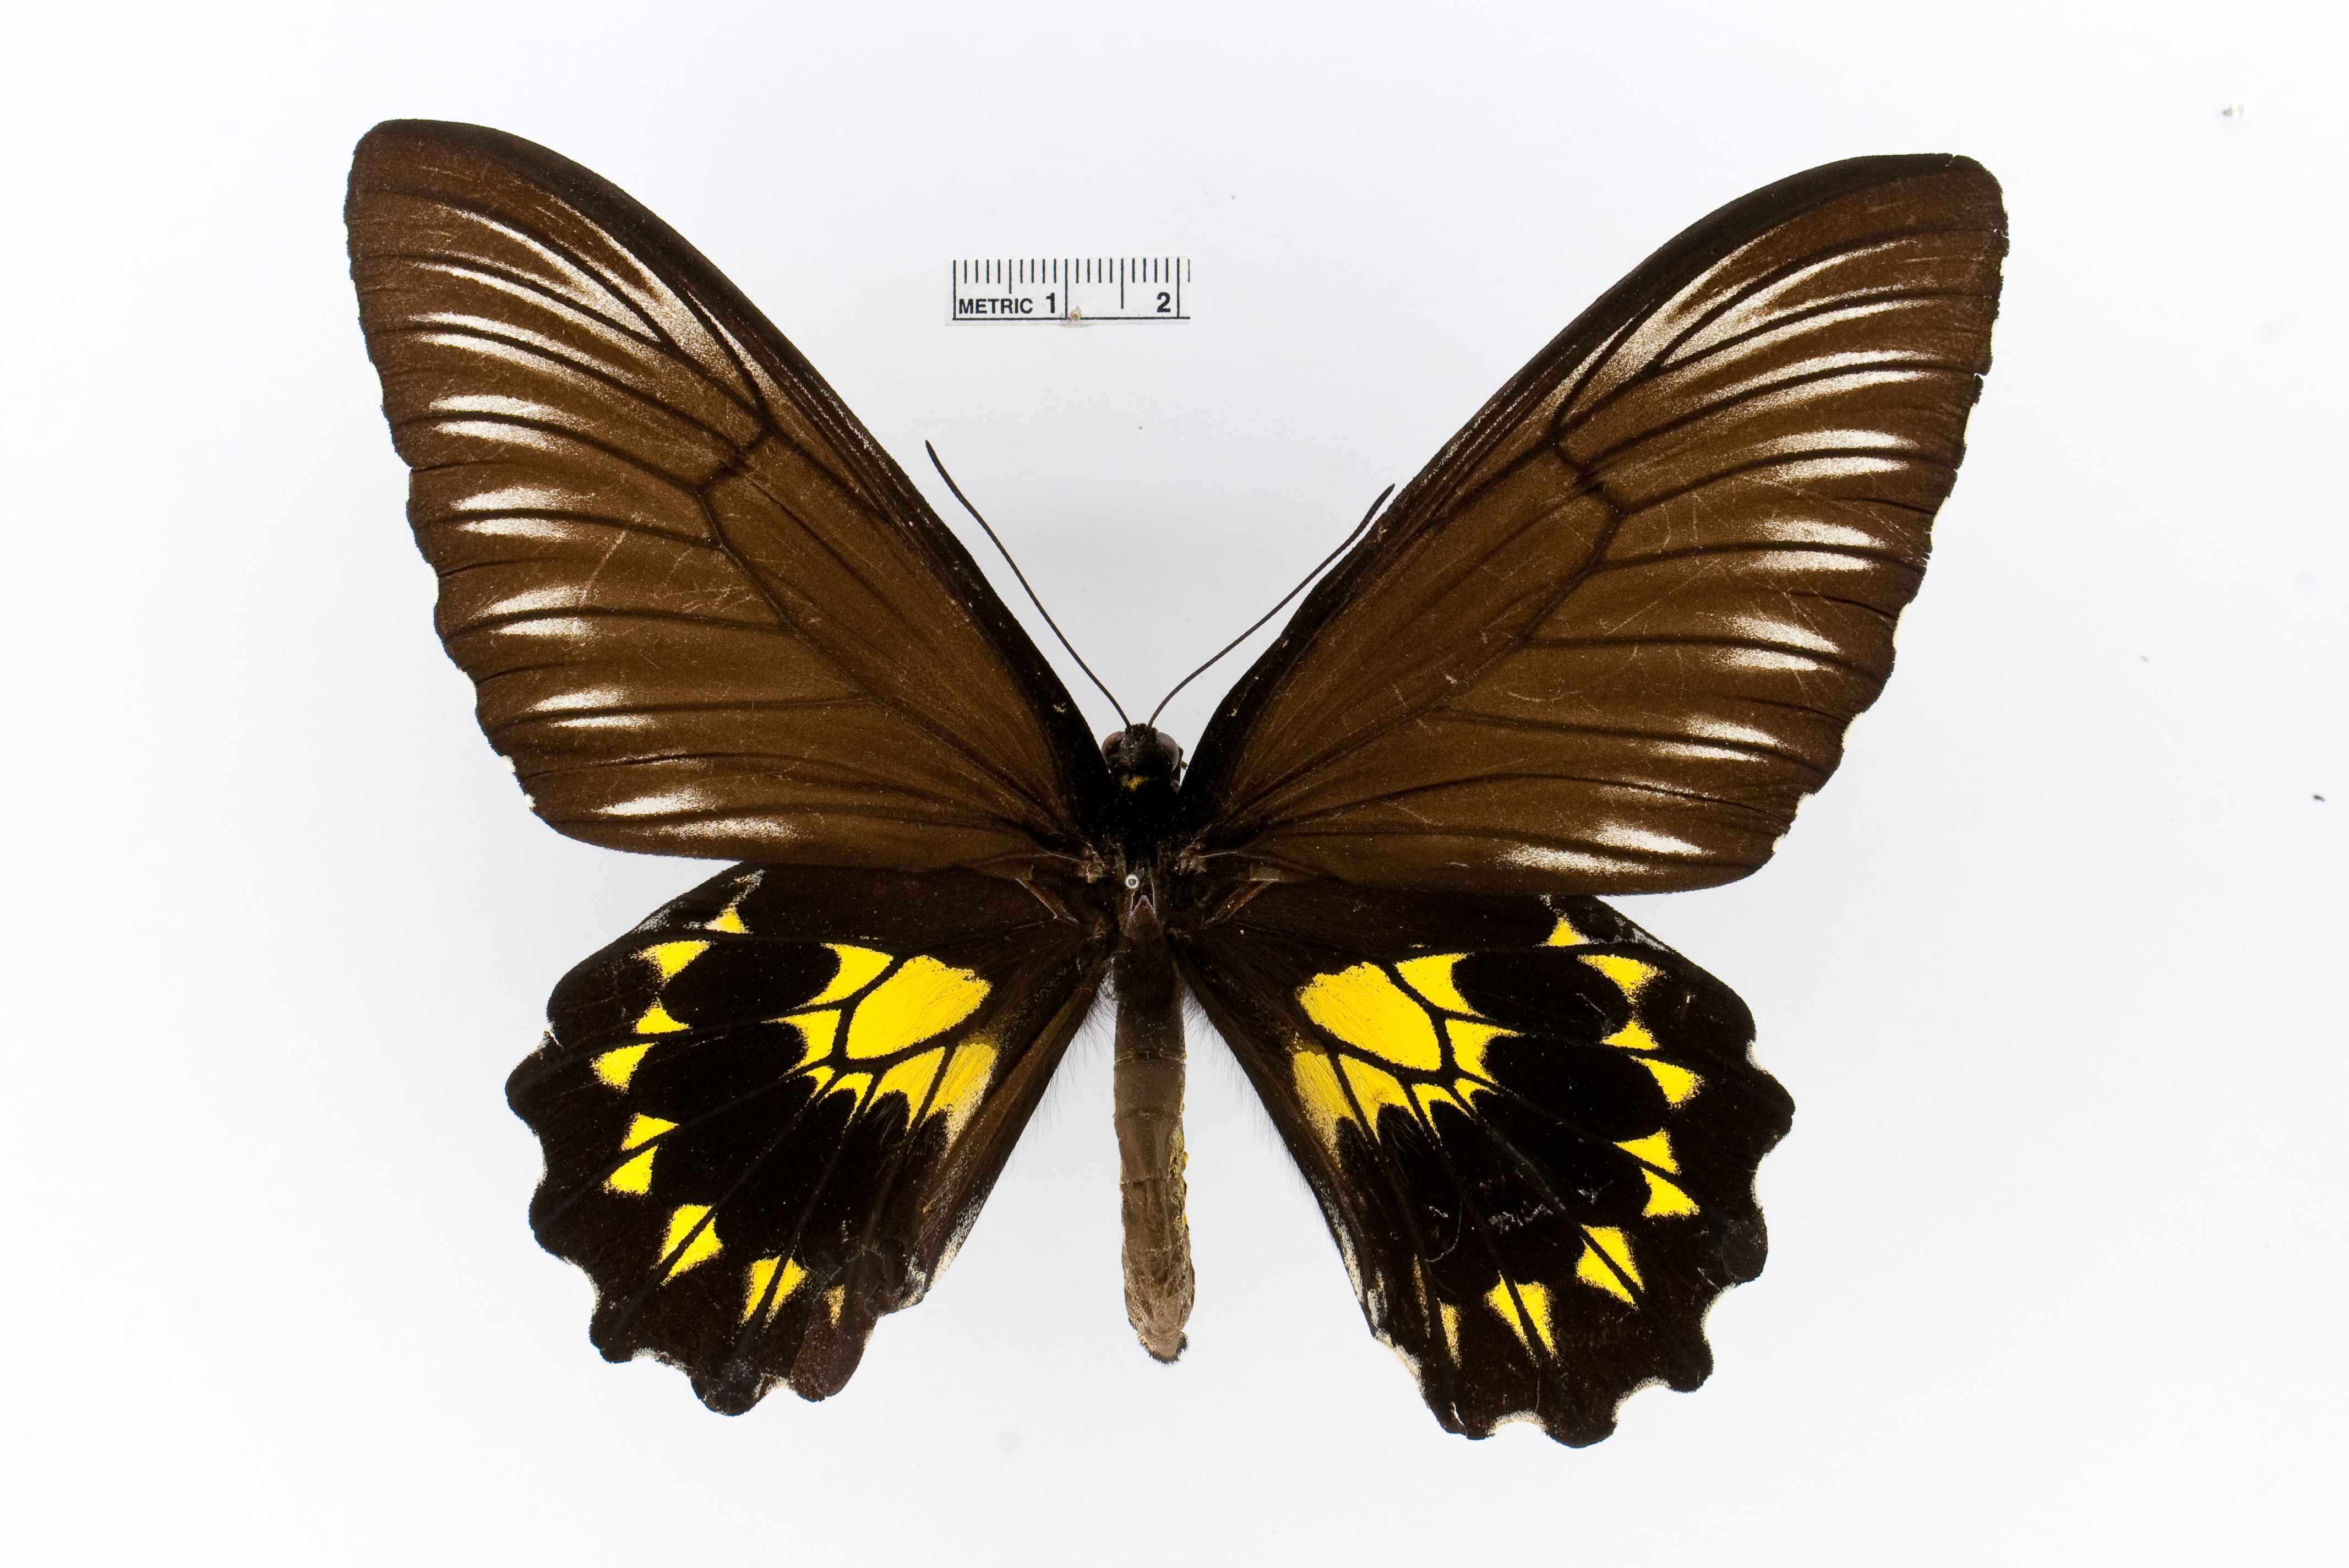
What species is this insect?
Troides miranda
